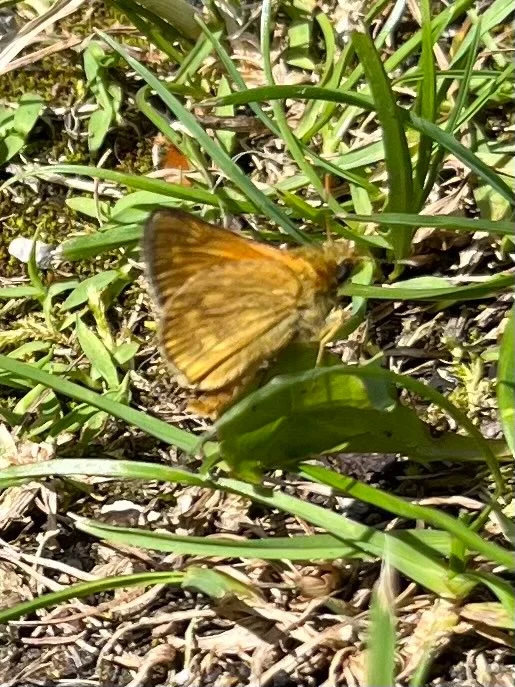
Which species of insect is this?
Ochlodes sylvanus (also Ochlodes venata)
